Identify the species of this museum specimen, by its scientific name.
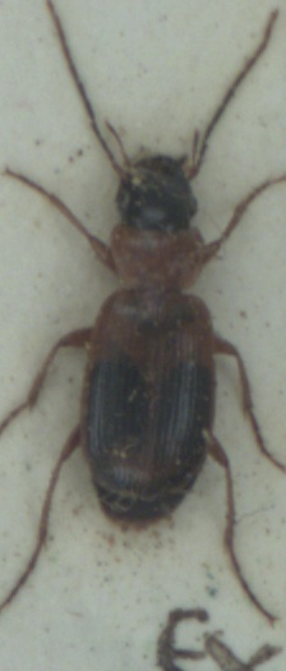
Badister unipustulatus
